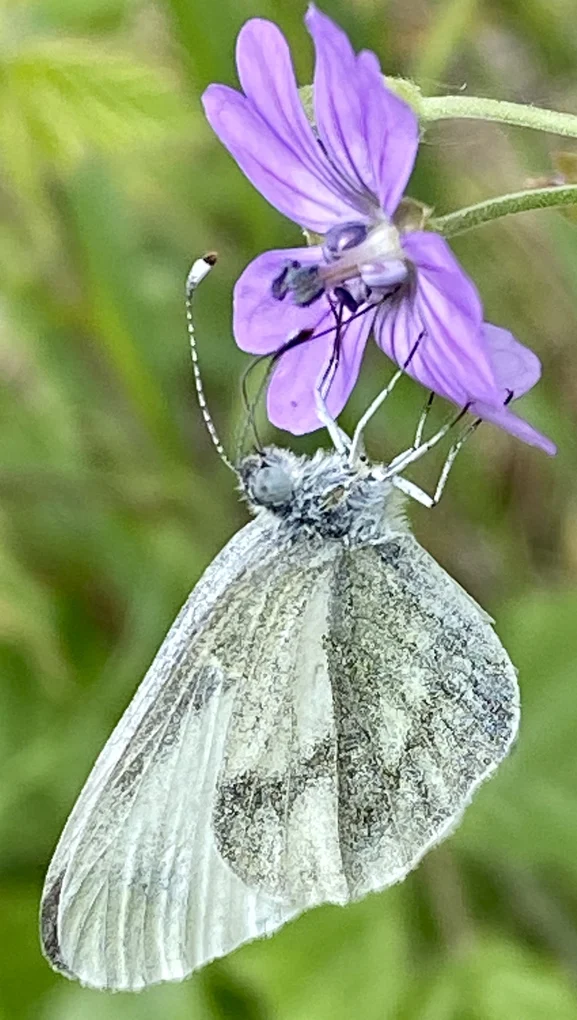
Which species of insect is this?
Leptidea sinapis/juvernica
